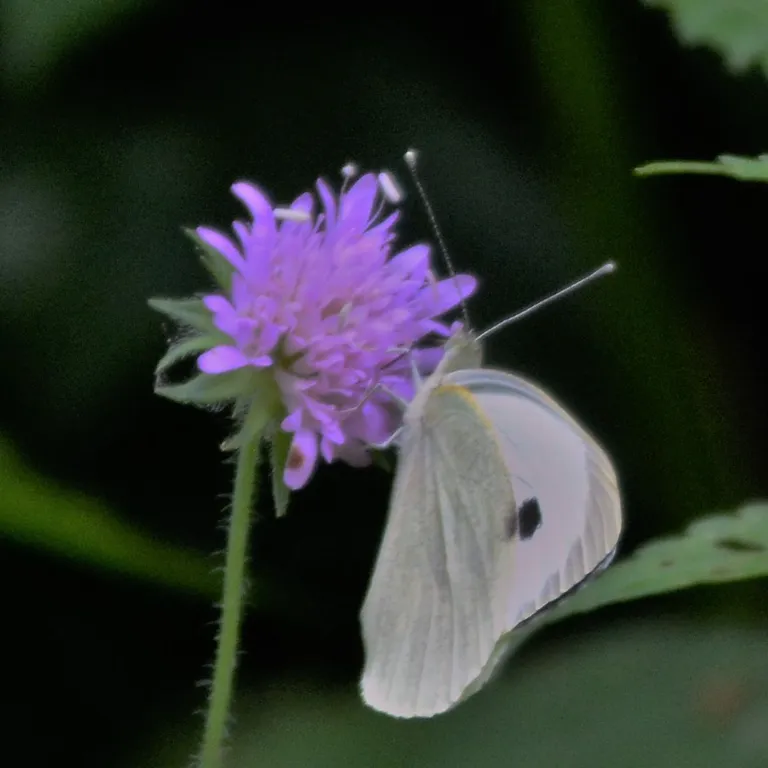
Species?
Pieris brassicae
